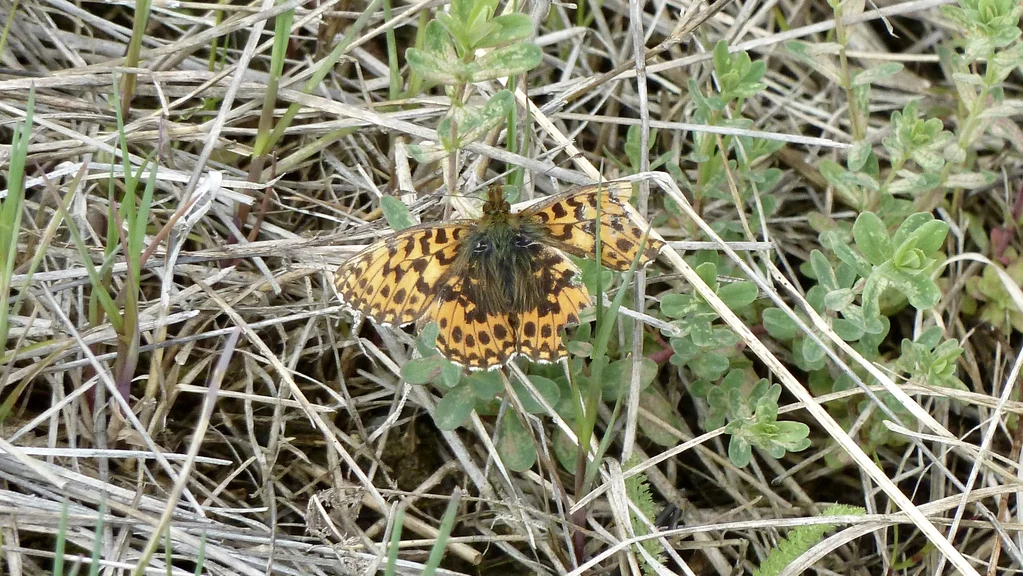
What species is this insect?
Boloria dia
